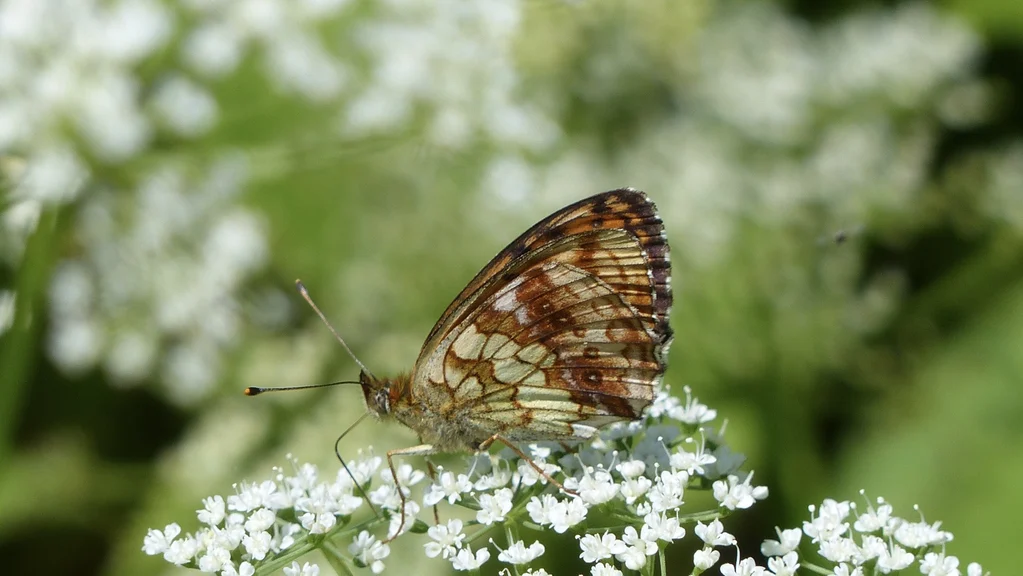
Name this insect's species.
Brenthis ino
